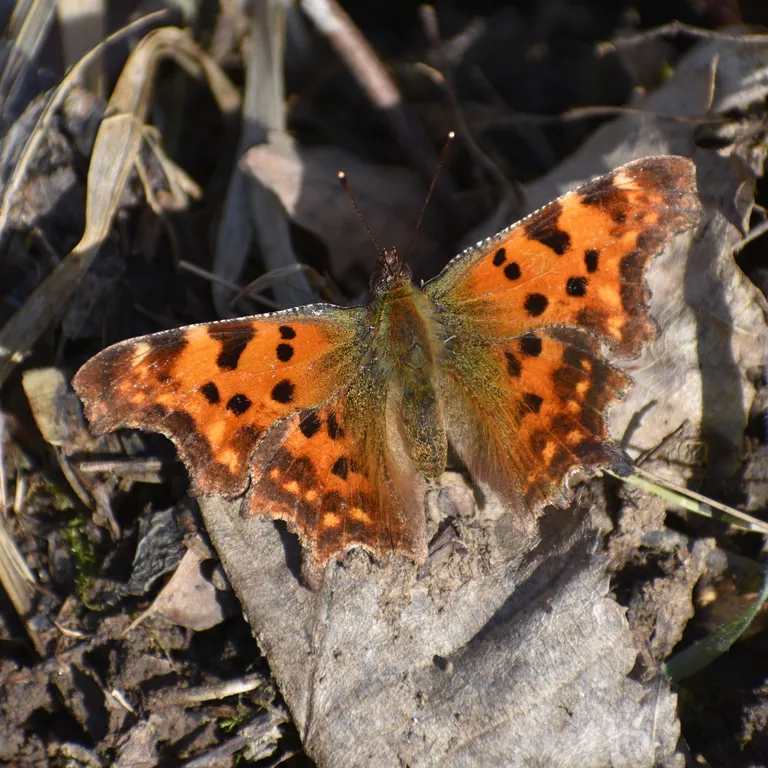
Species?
Polygonia c-album
